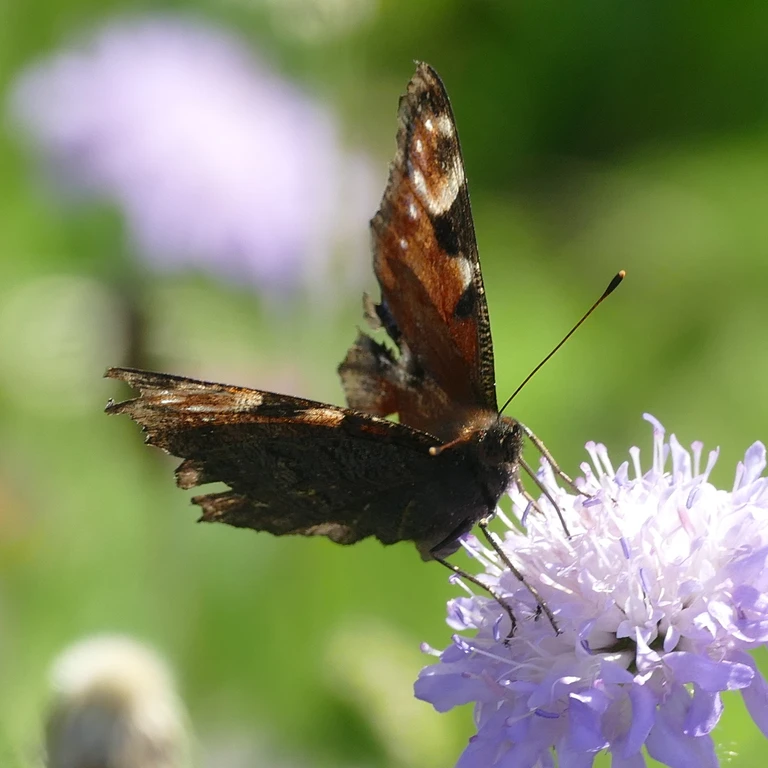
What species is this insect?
Aglais io
